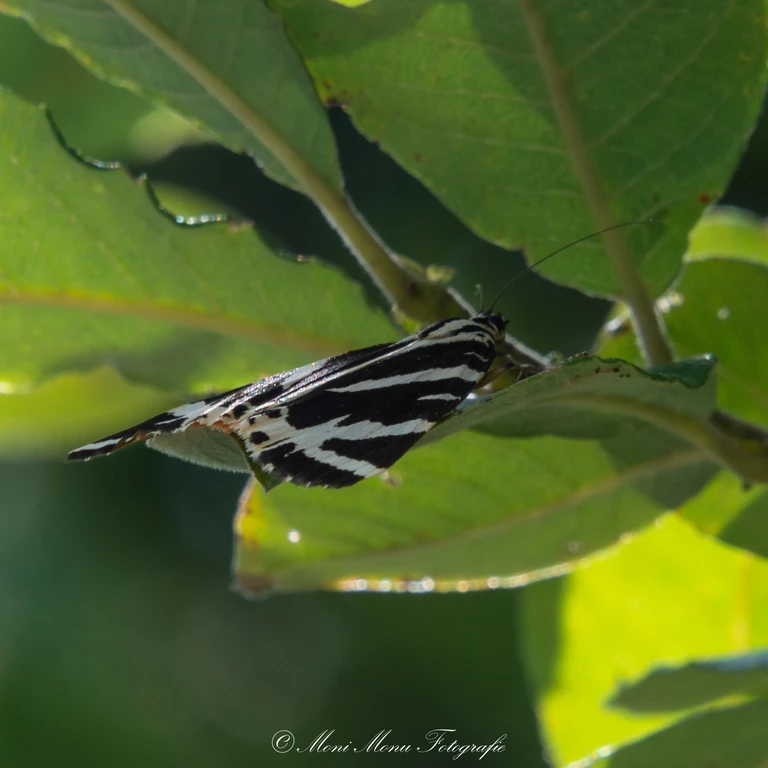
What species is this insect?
Euplagia quadripunctaria
